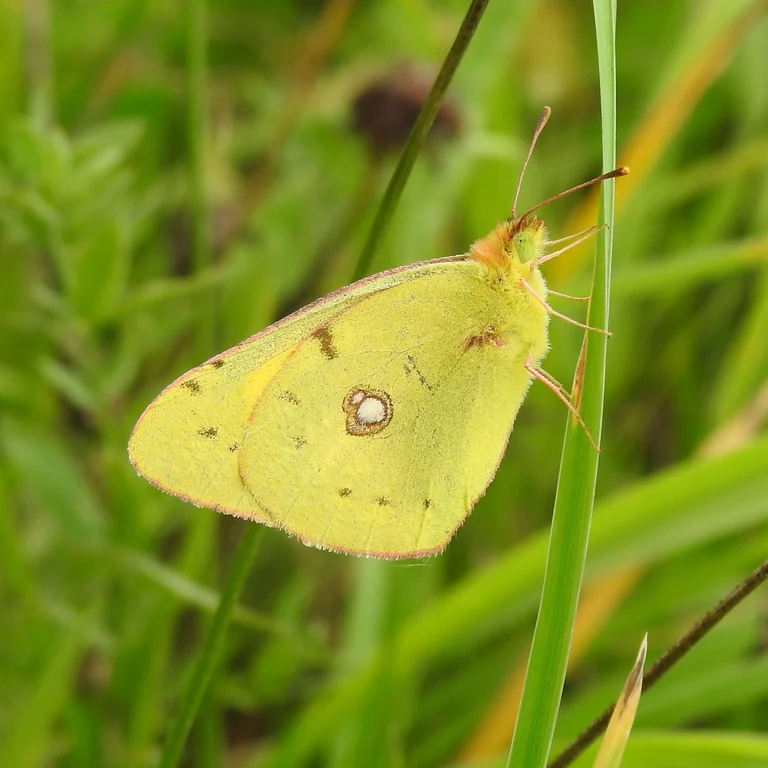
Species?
Colias croceus
